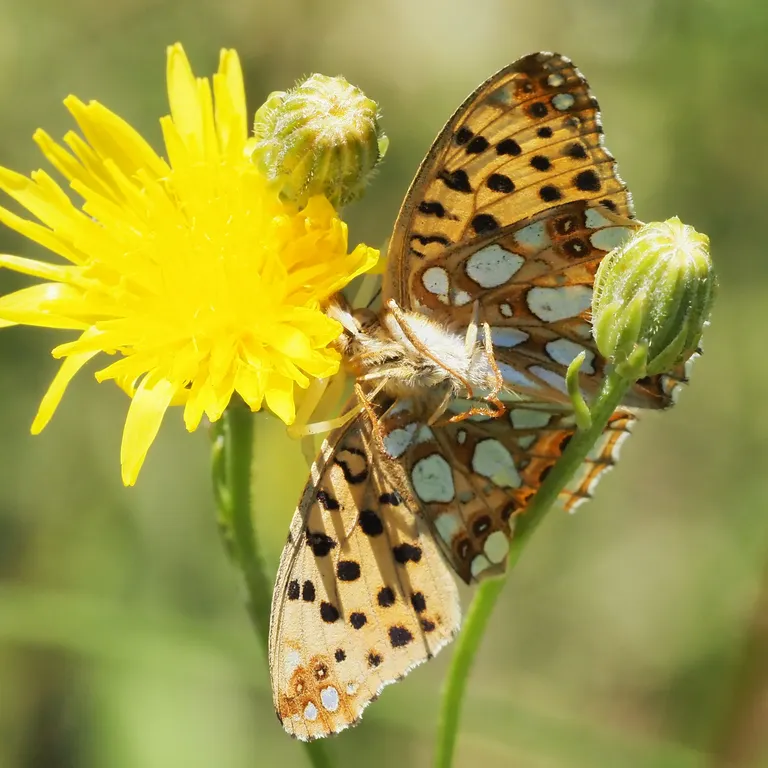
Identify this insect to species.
Issoria lathonia
